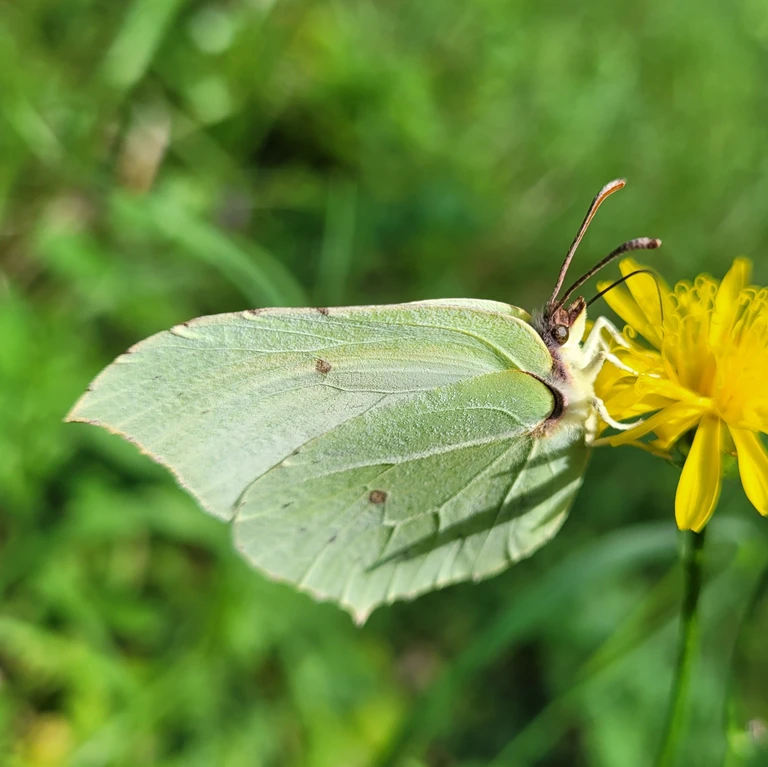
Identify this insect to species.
Gonepteryx rhamni
